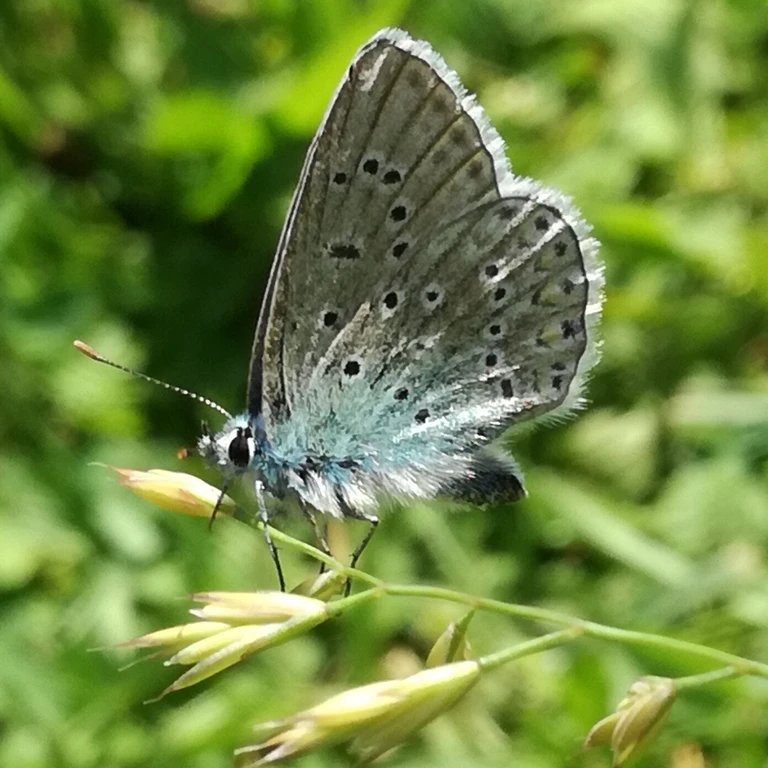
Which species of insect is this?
Polyommatus icarus
